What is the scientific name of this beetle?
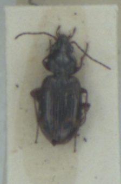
Bembidion dentellum
